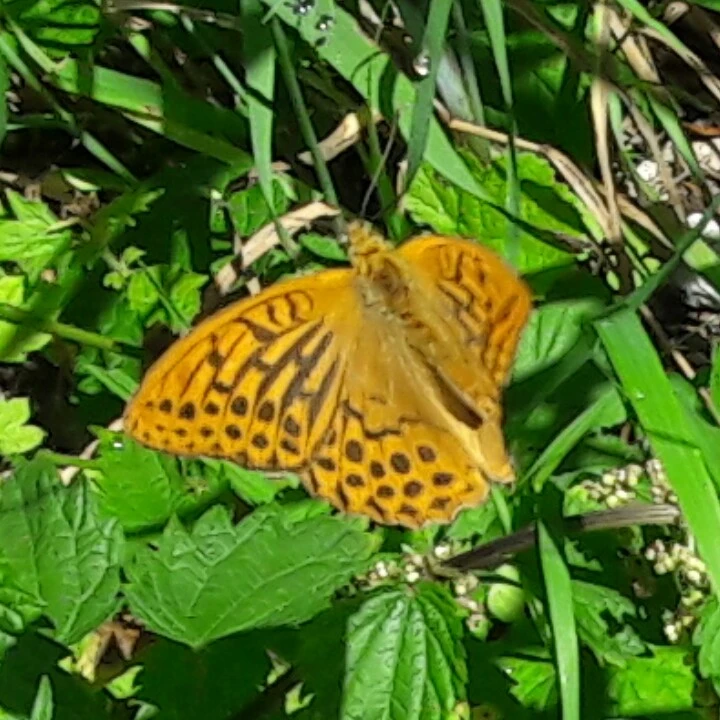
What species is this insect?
Argynnis paphia
